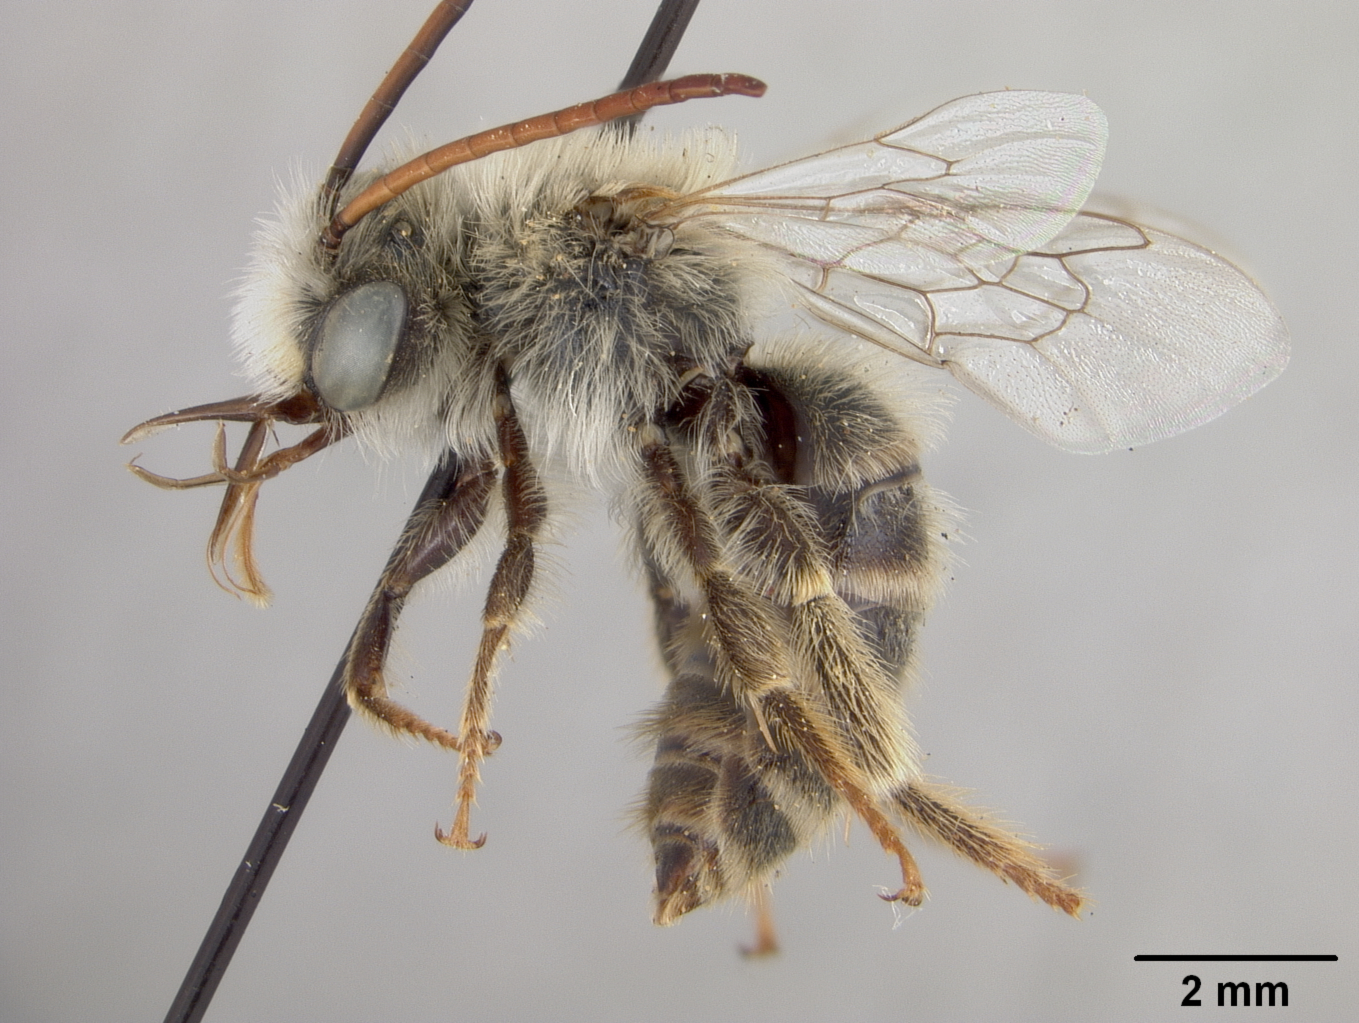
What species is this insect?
Melissodes kelloggi
